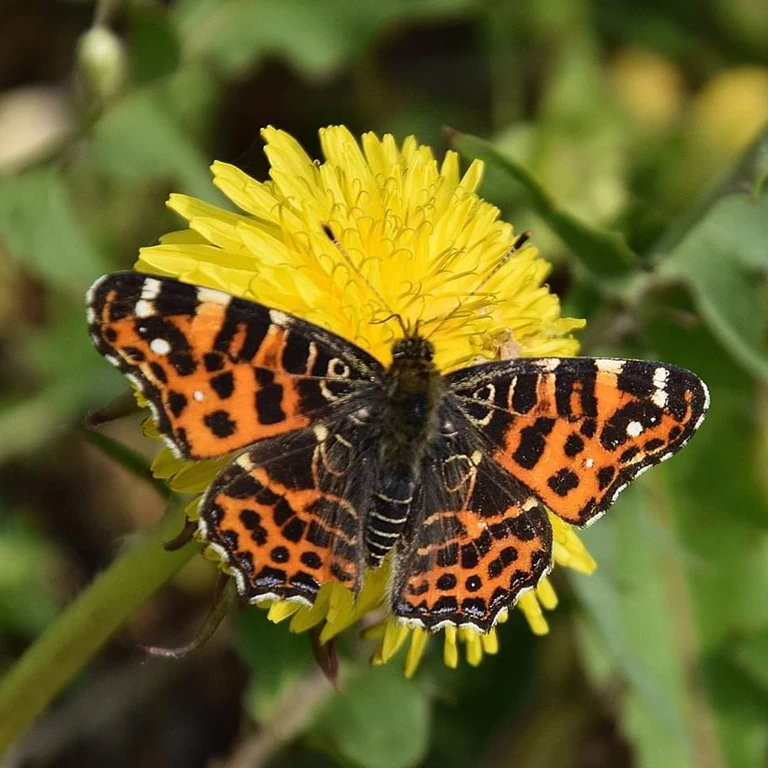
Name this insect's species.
Araschnia levana
